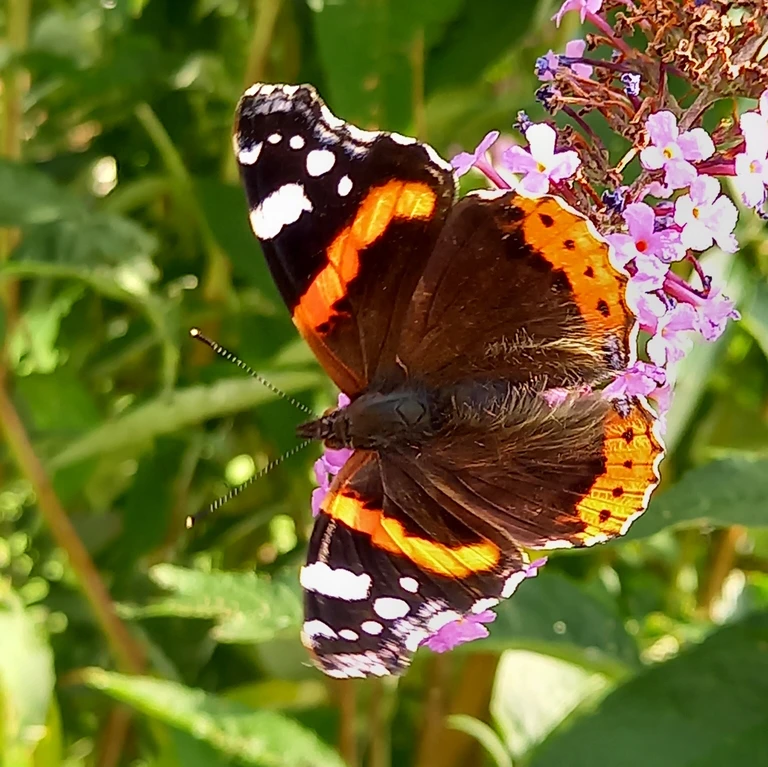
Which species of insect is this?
Vanessa atalanta
